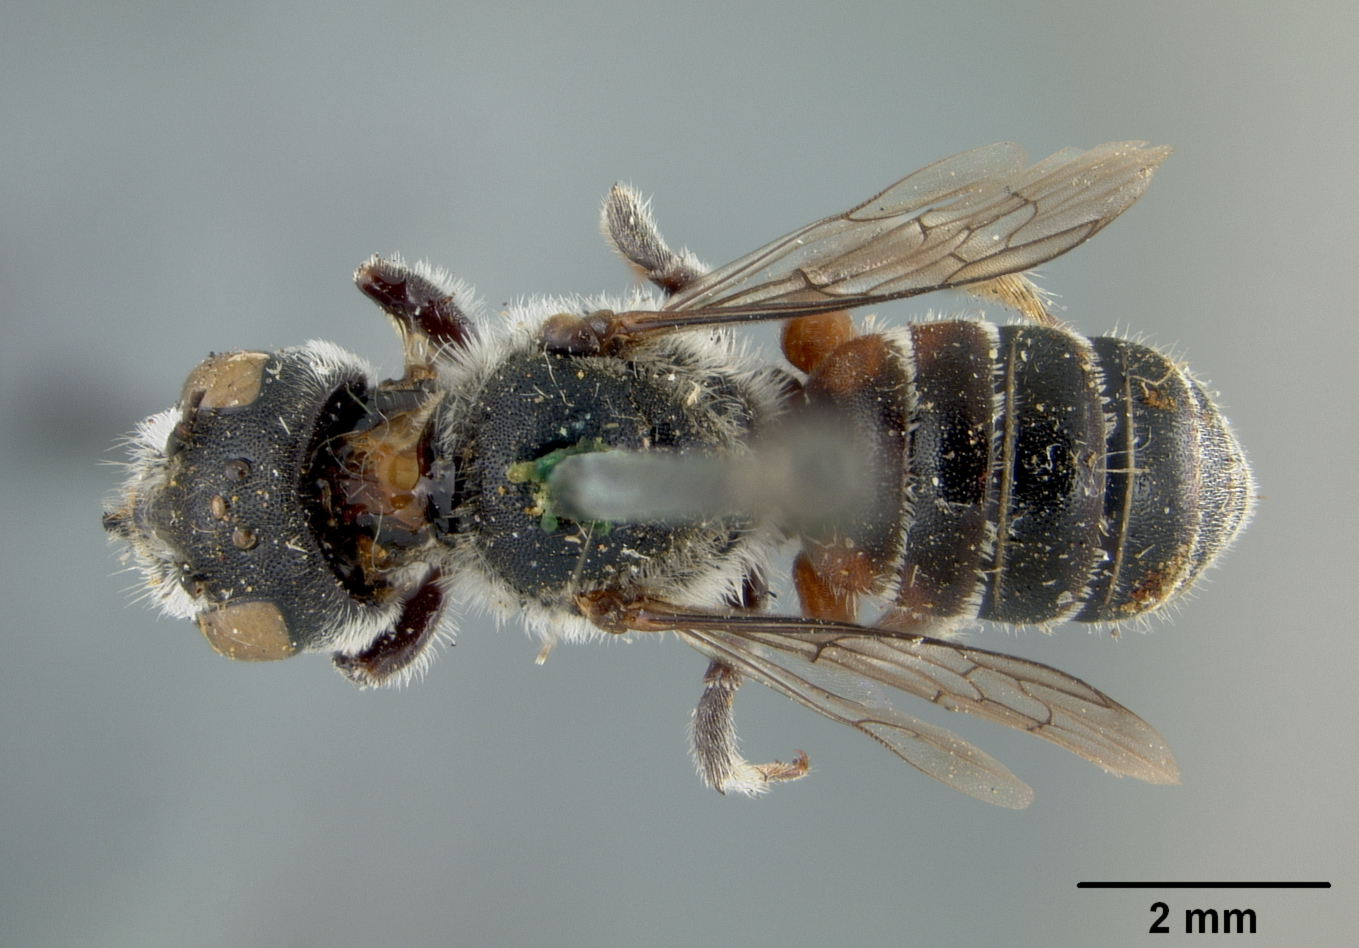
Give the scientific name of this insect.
Chelostoma australis
